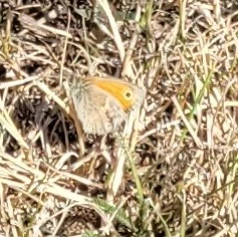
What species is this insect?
Coenonympha pamphilus
